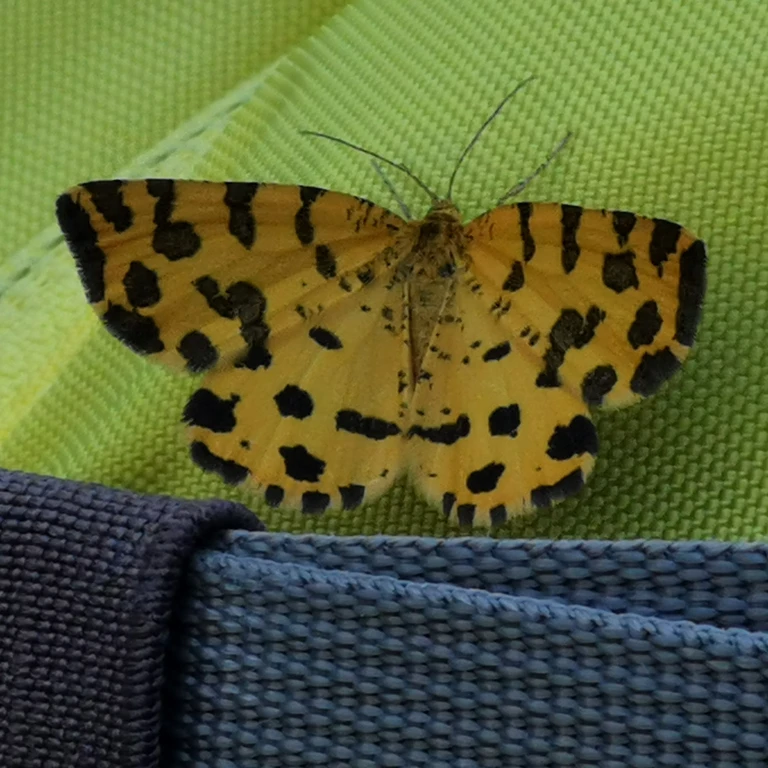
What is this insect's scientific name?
Pseudopanthera macularia
